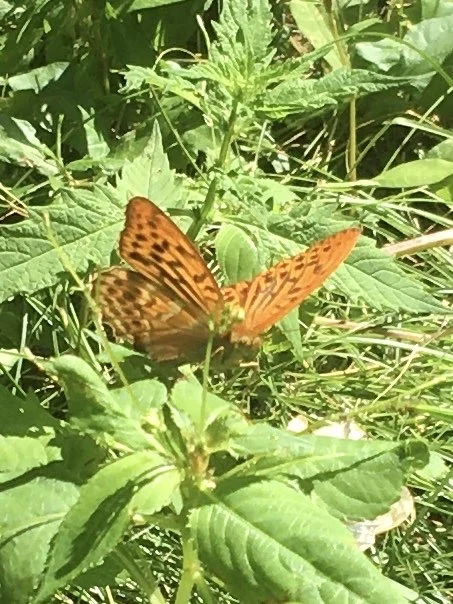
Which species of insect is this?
Argynnis paphia
